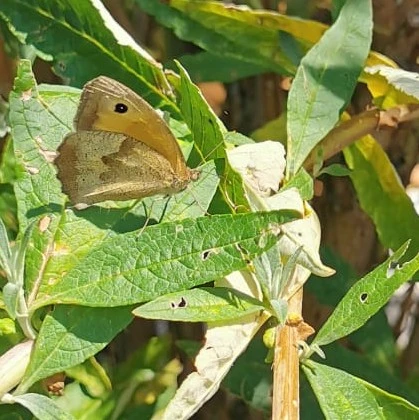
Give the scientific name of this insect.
Maniola jurtina
